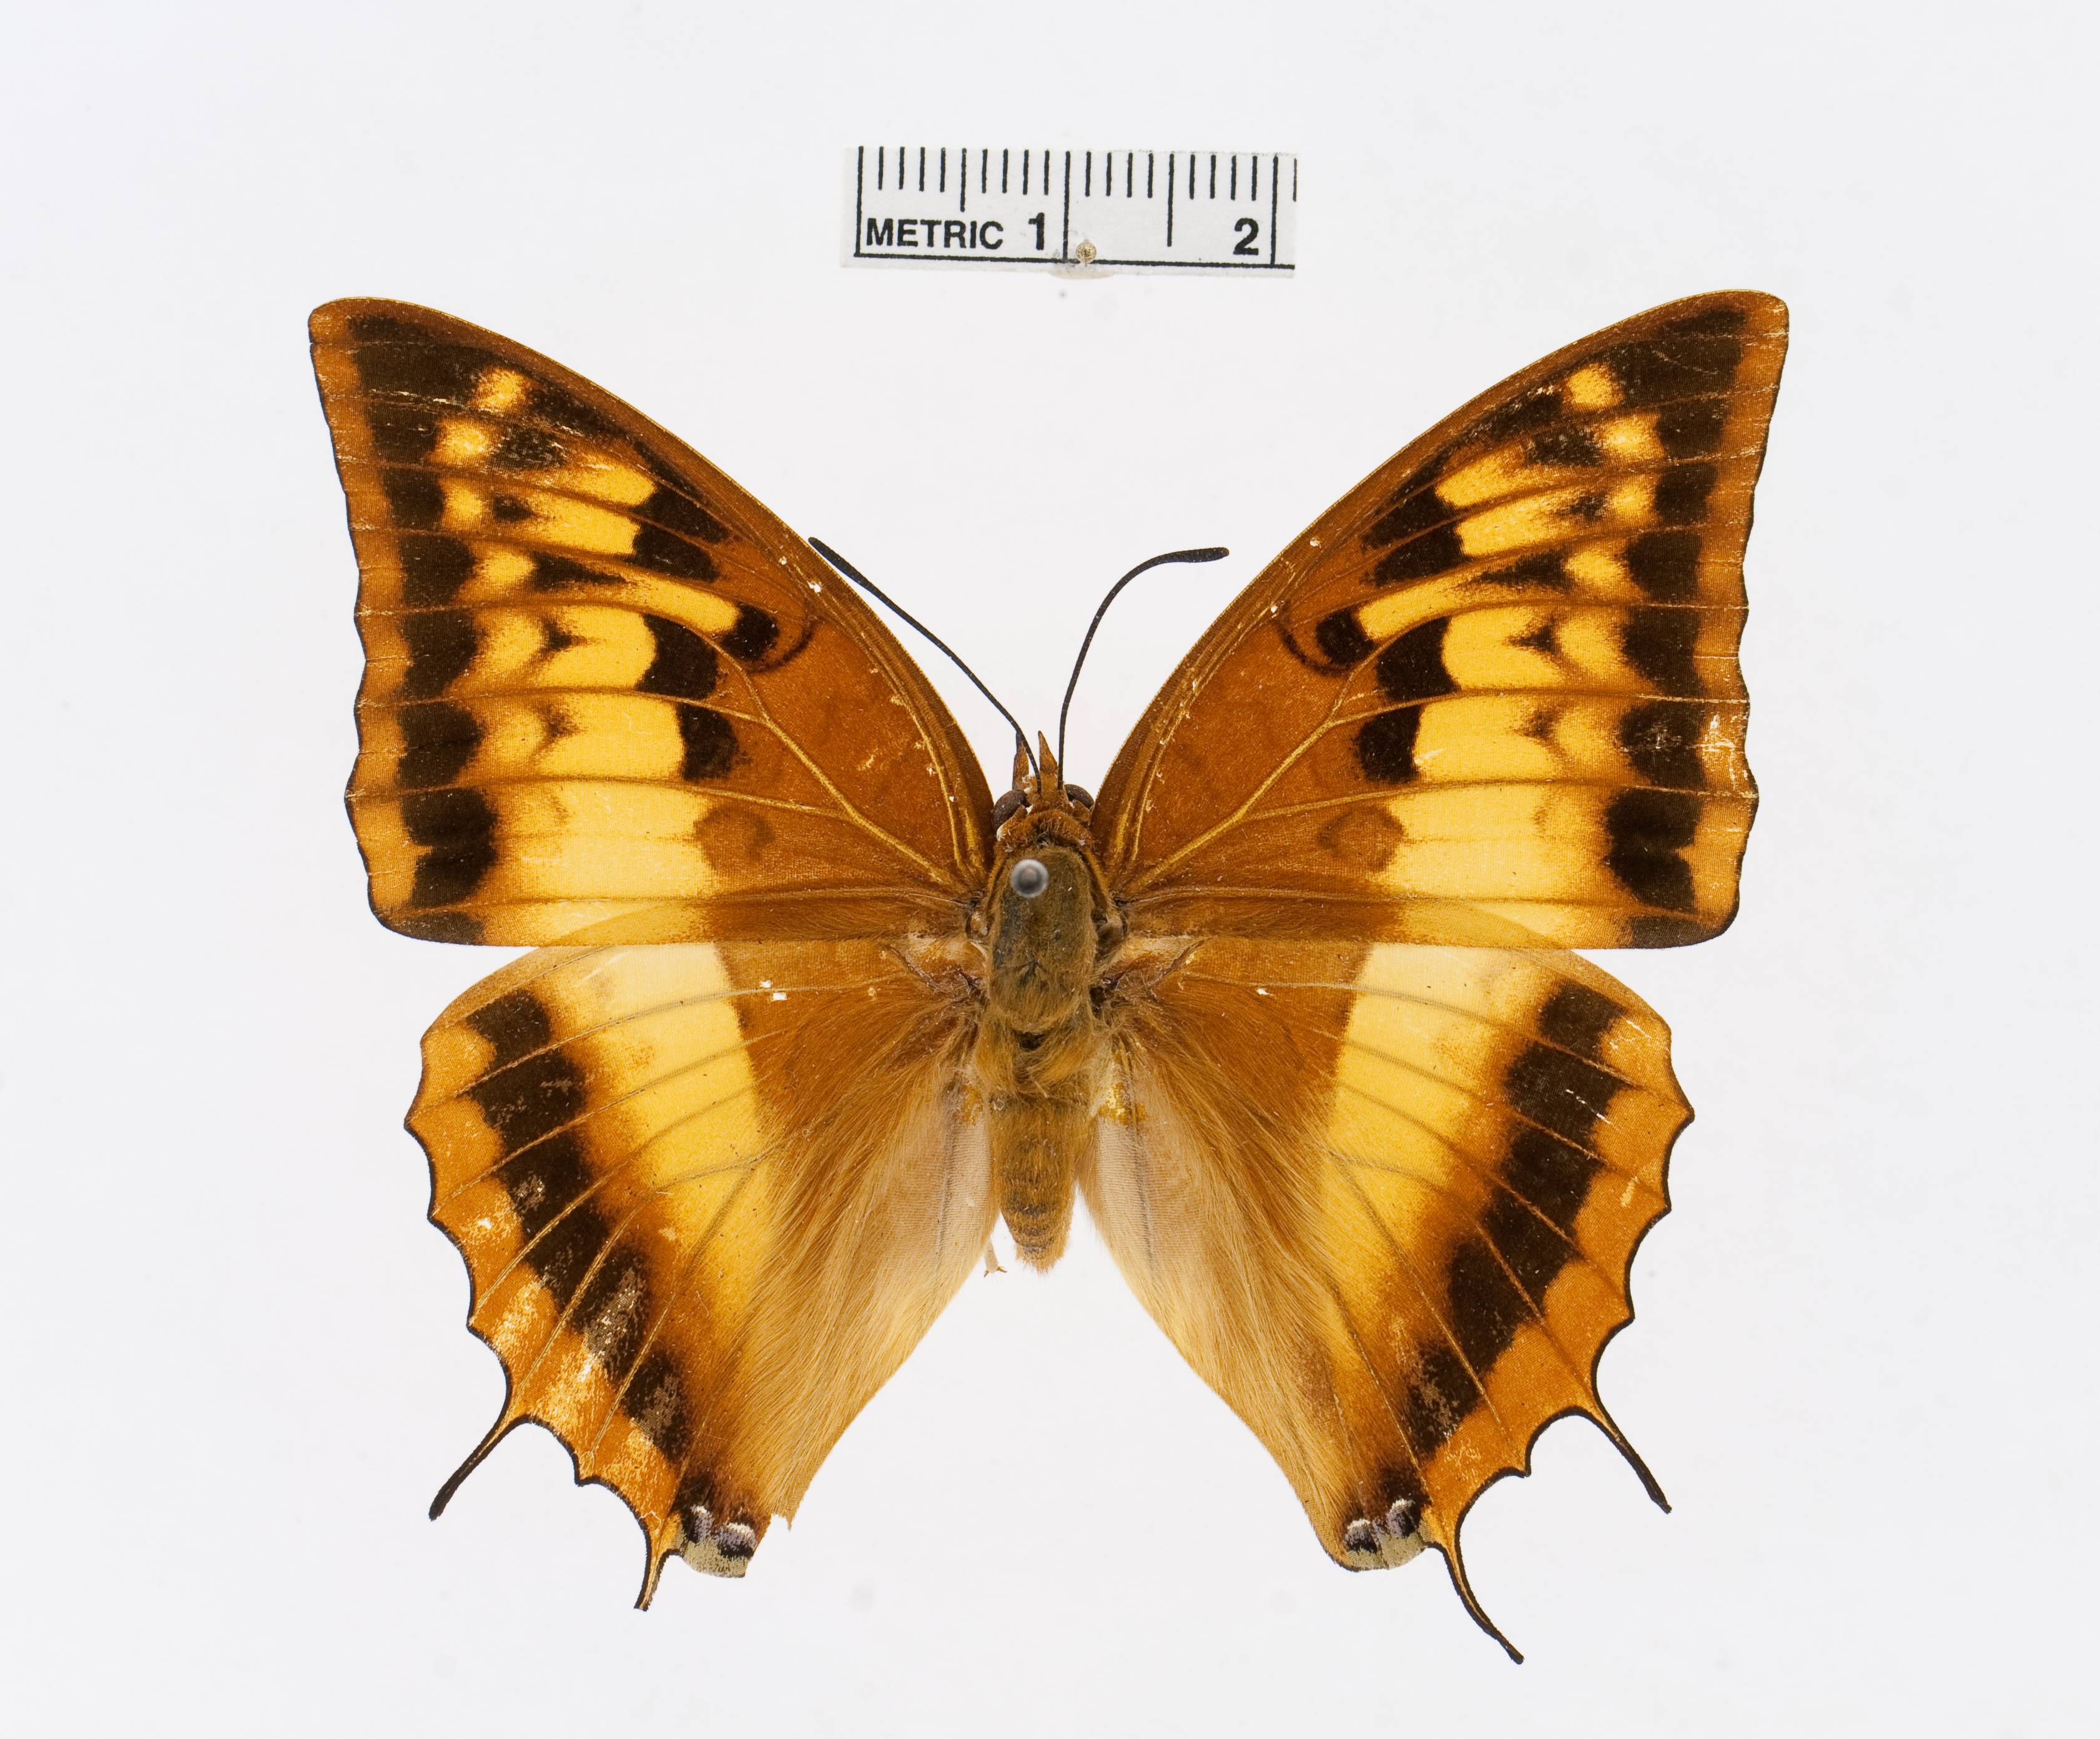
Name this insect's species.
Charaxes macclounii
